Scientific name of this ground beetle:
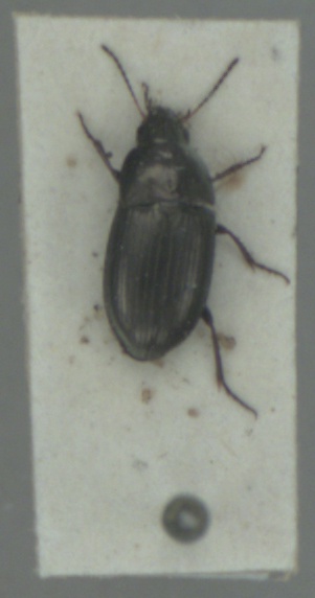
Amara aenea
